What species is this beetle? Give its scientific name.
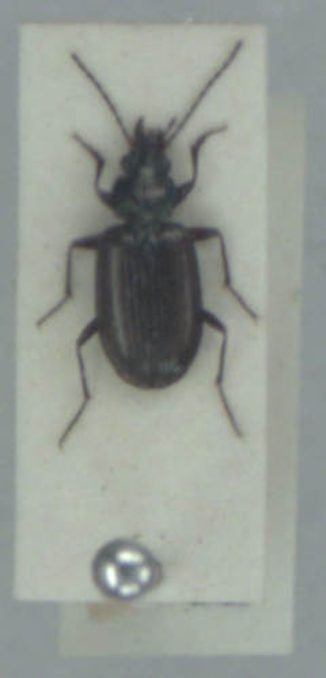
Bembidion prasinum
